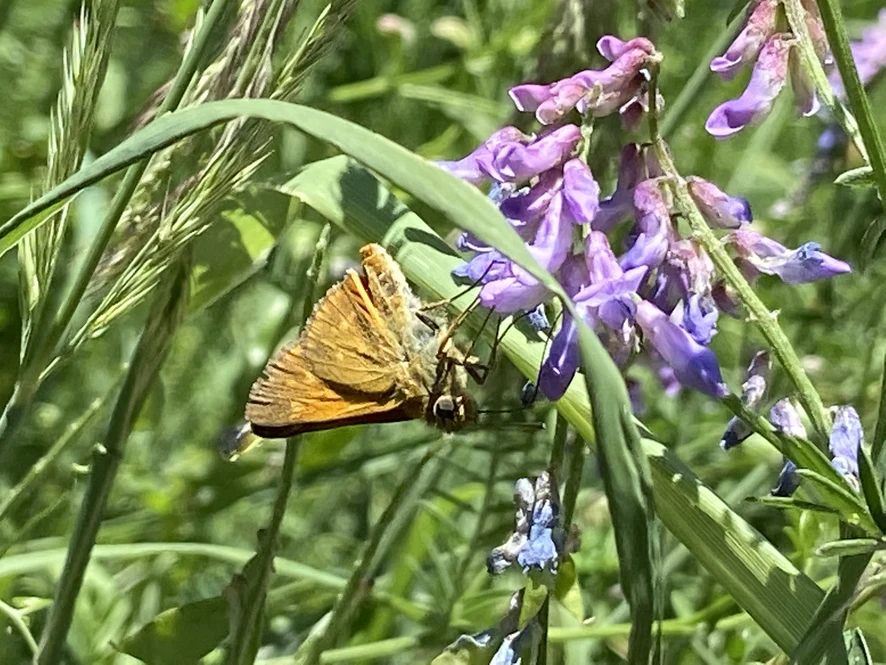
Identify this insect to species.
Ochlodes sylvanus (also Ochlodes venata)
